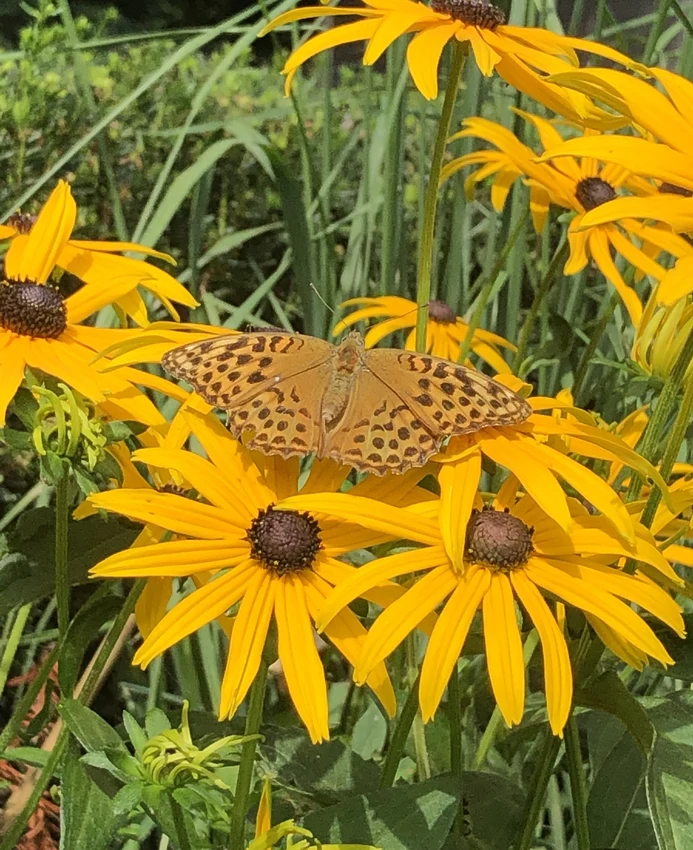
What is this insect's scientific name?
Argynnis paphia
